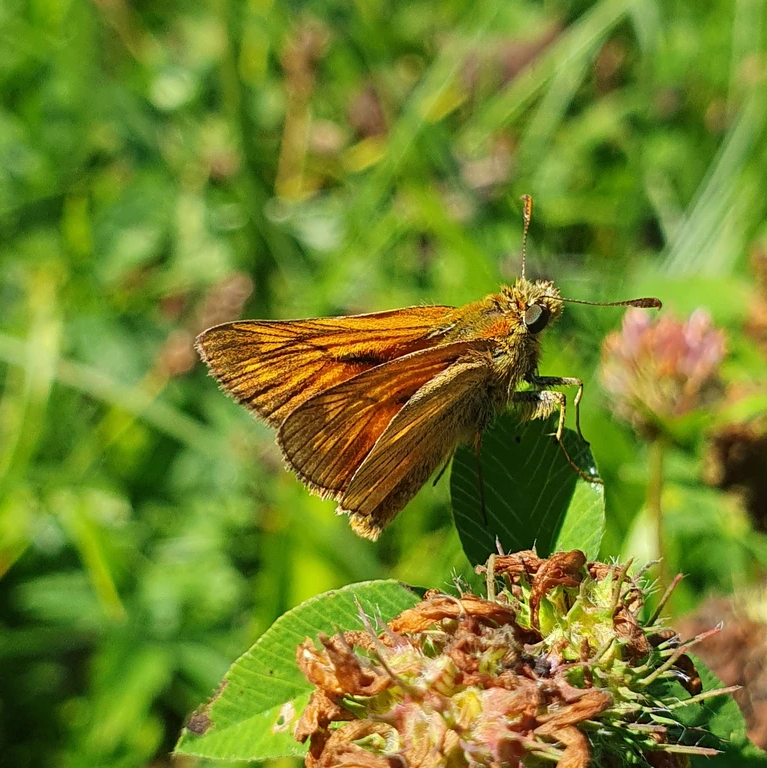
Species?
Ochlodes sylvanus (also Ochlodes venata)
